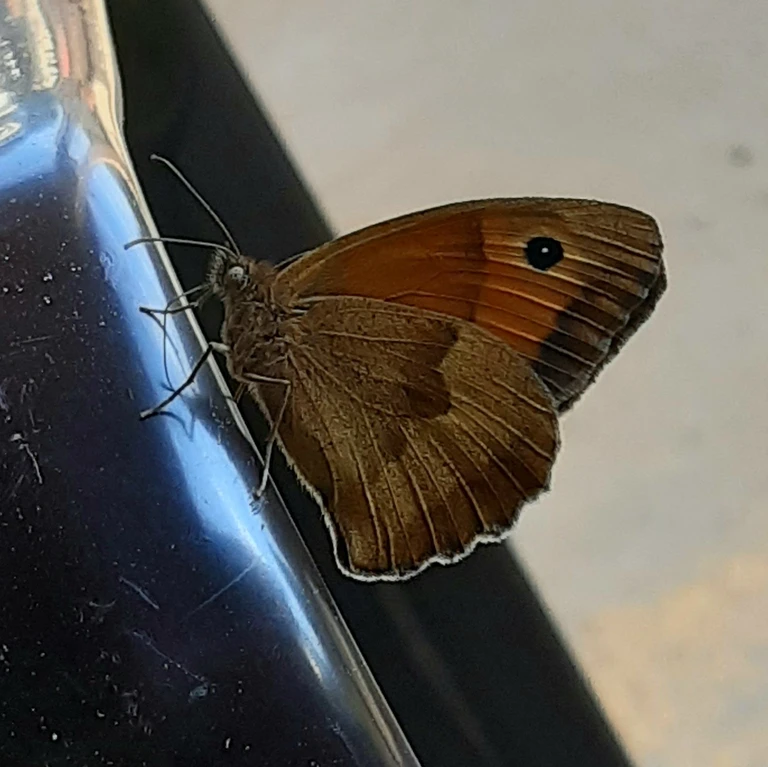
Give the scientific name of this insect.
Maniola jurtina
